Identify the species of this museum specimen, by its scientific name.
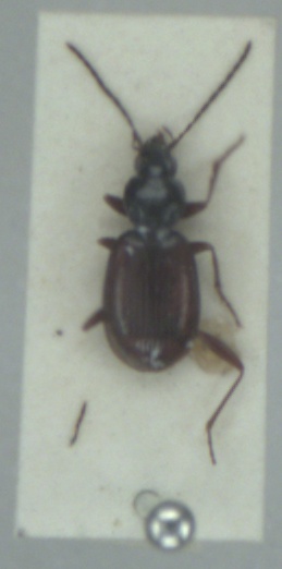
Agonum fuliginosum
